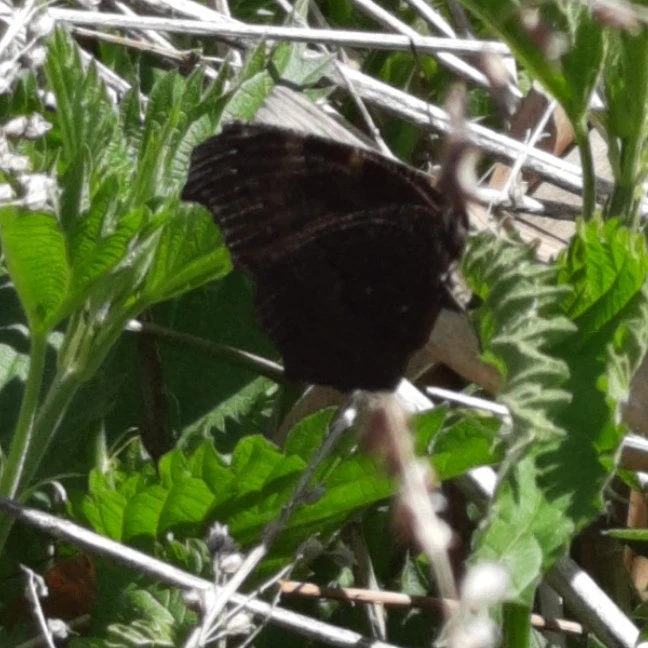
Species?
Aglais io
